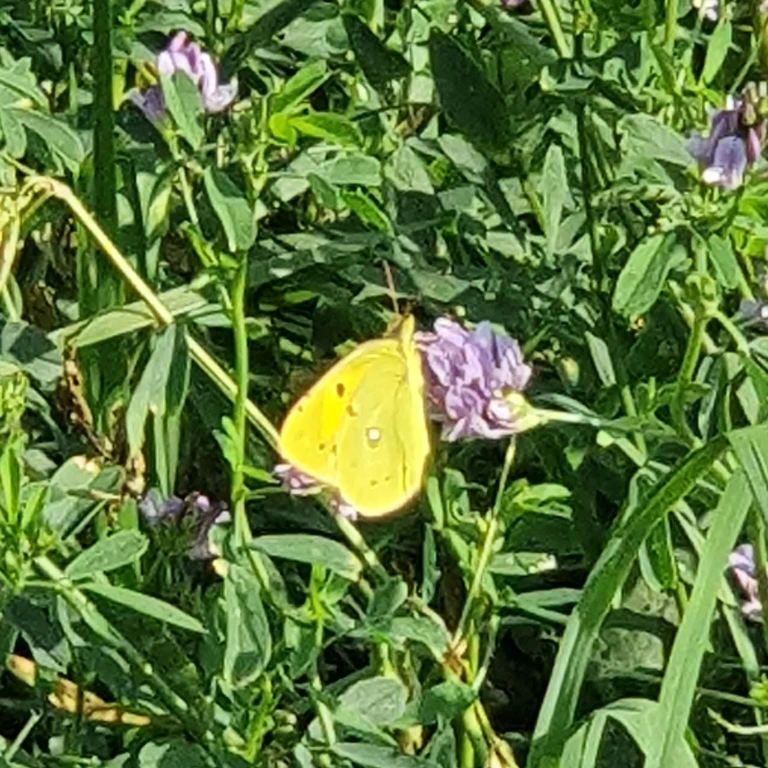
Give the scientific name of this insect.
Colias croceus
